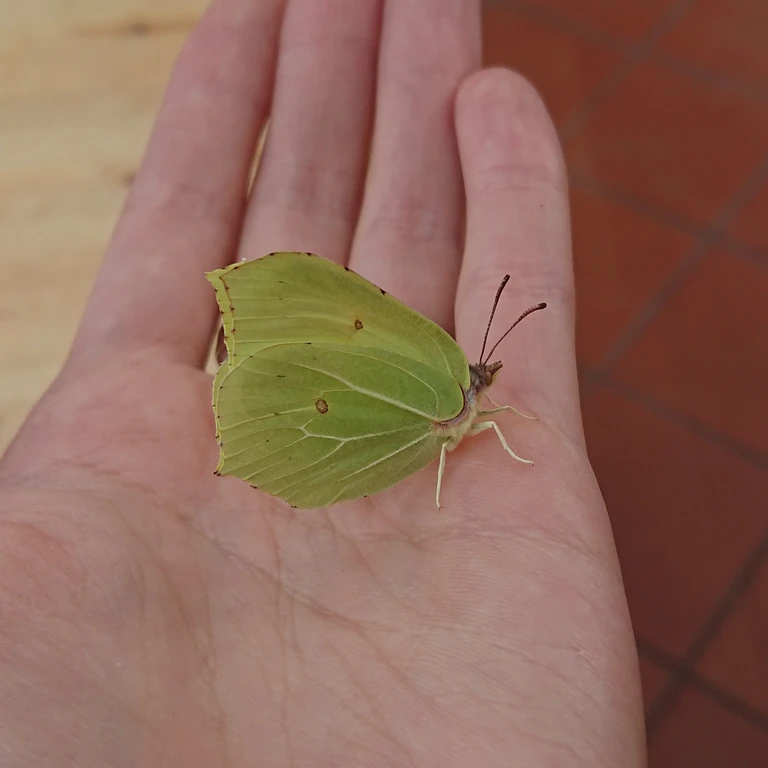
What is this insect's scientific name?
Gonepteryx rhamni
